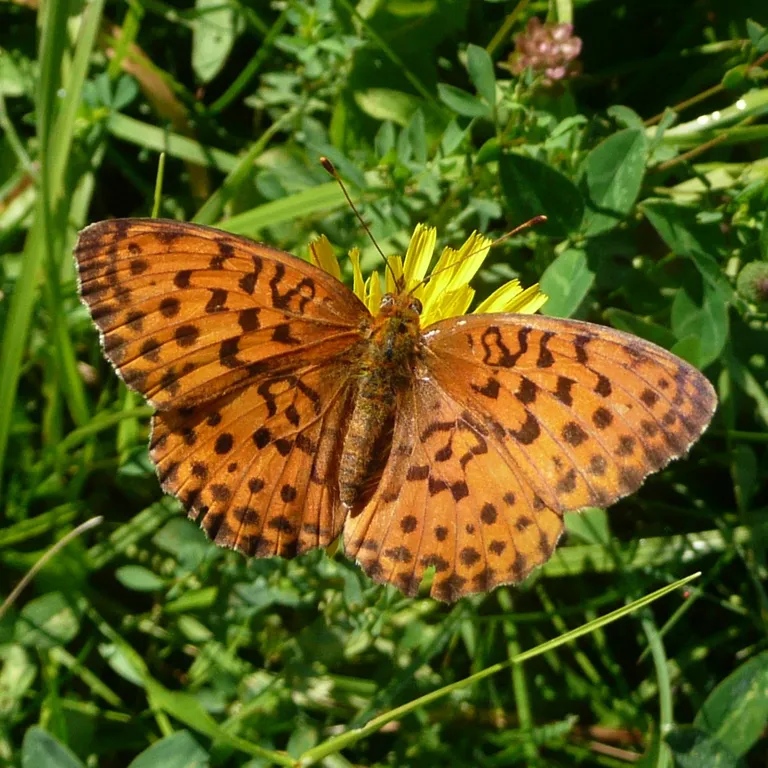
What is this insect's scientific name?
Brenthis daphne
